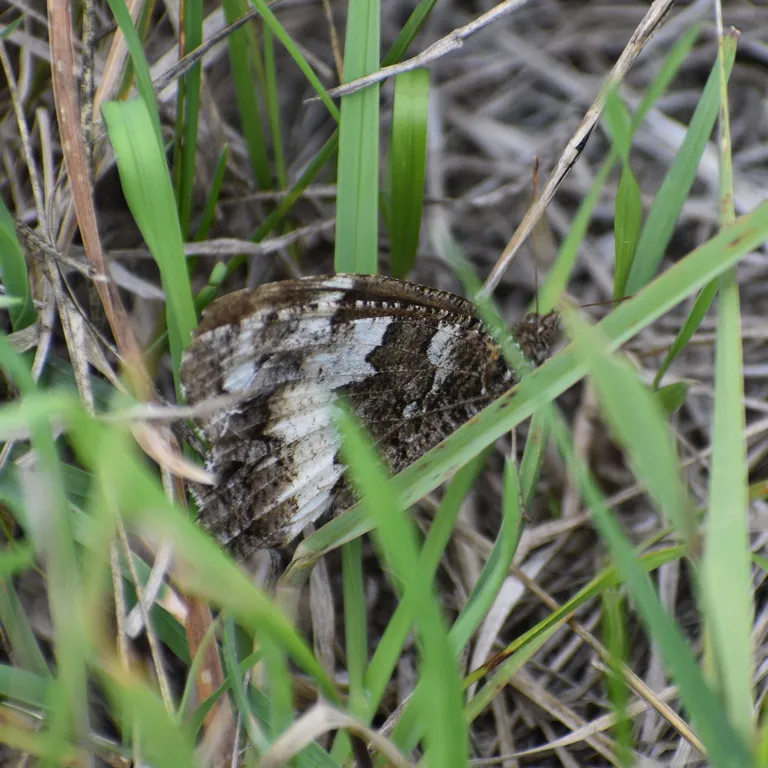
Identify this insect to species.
Brintesia circe
